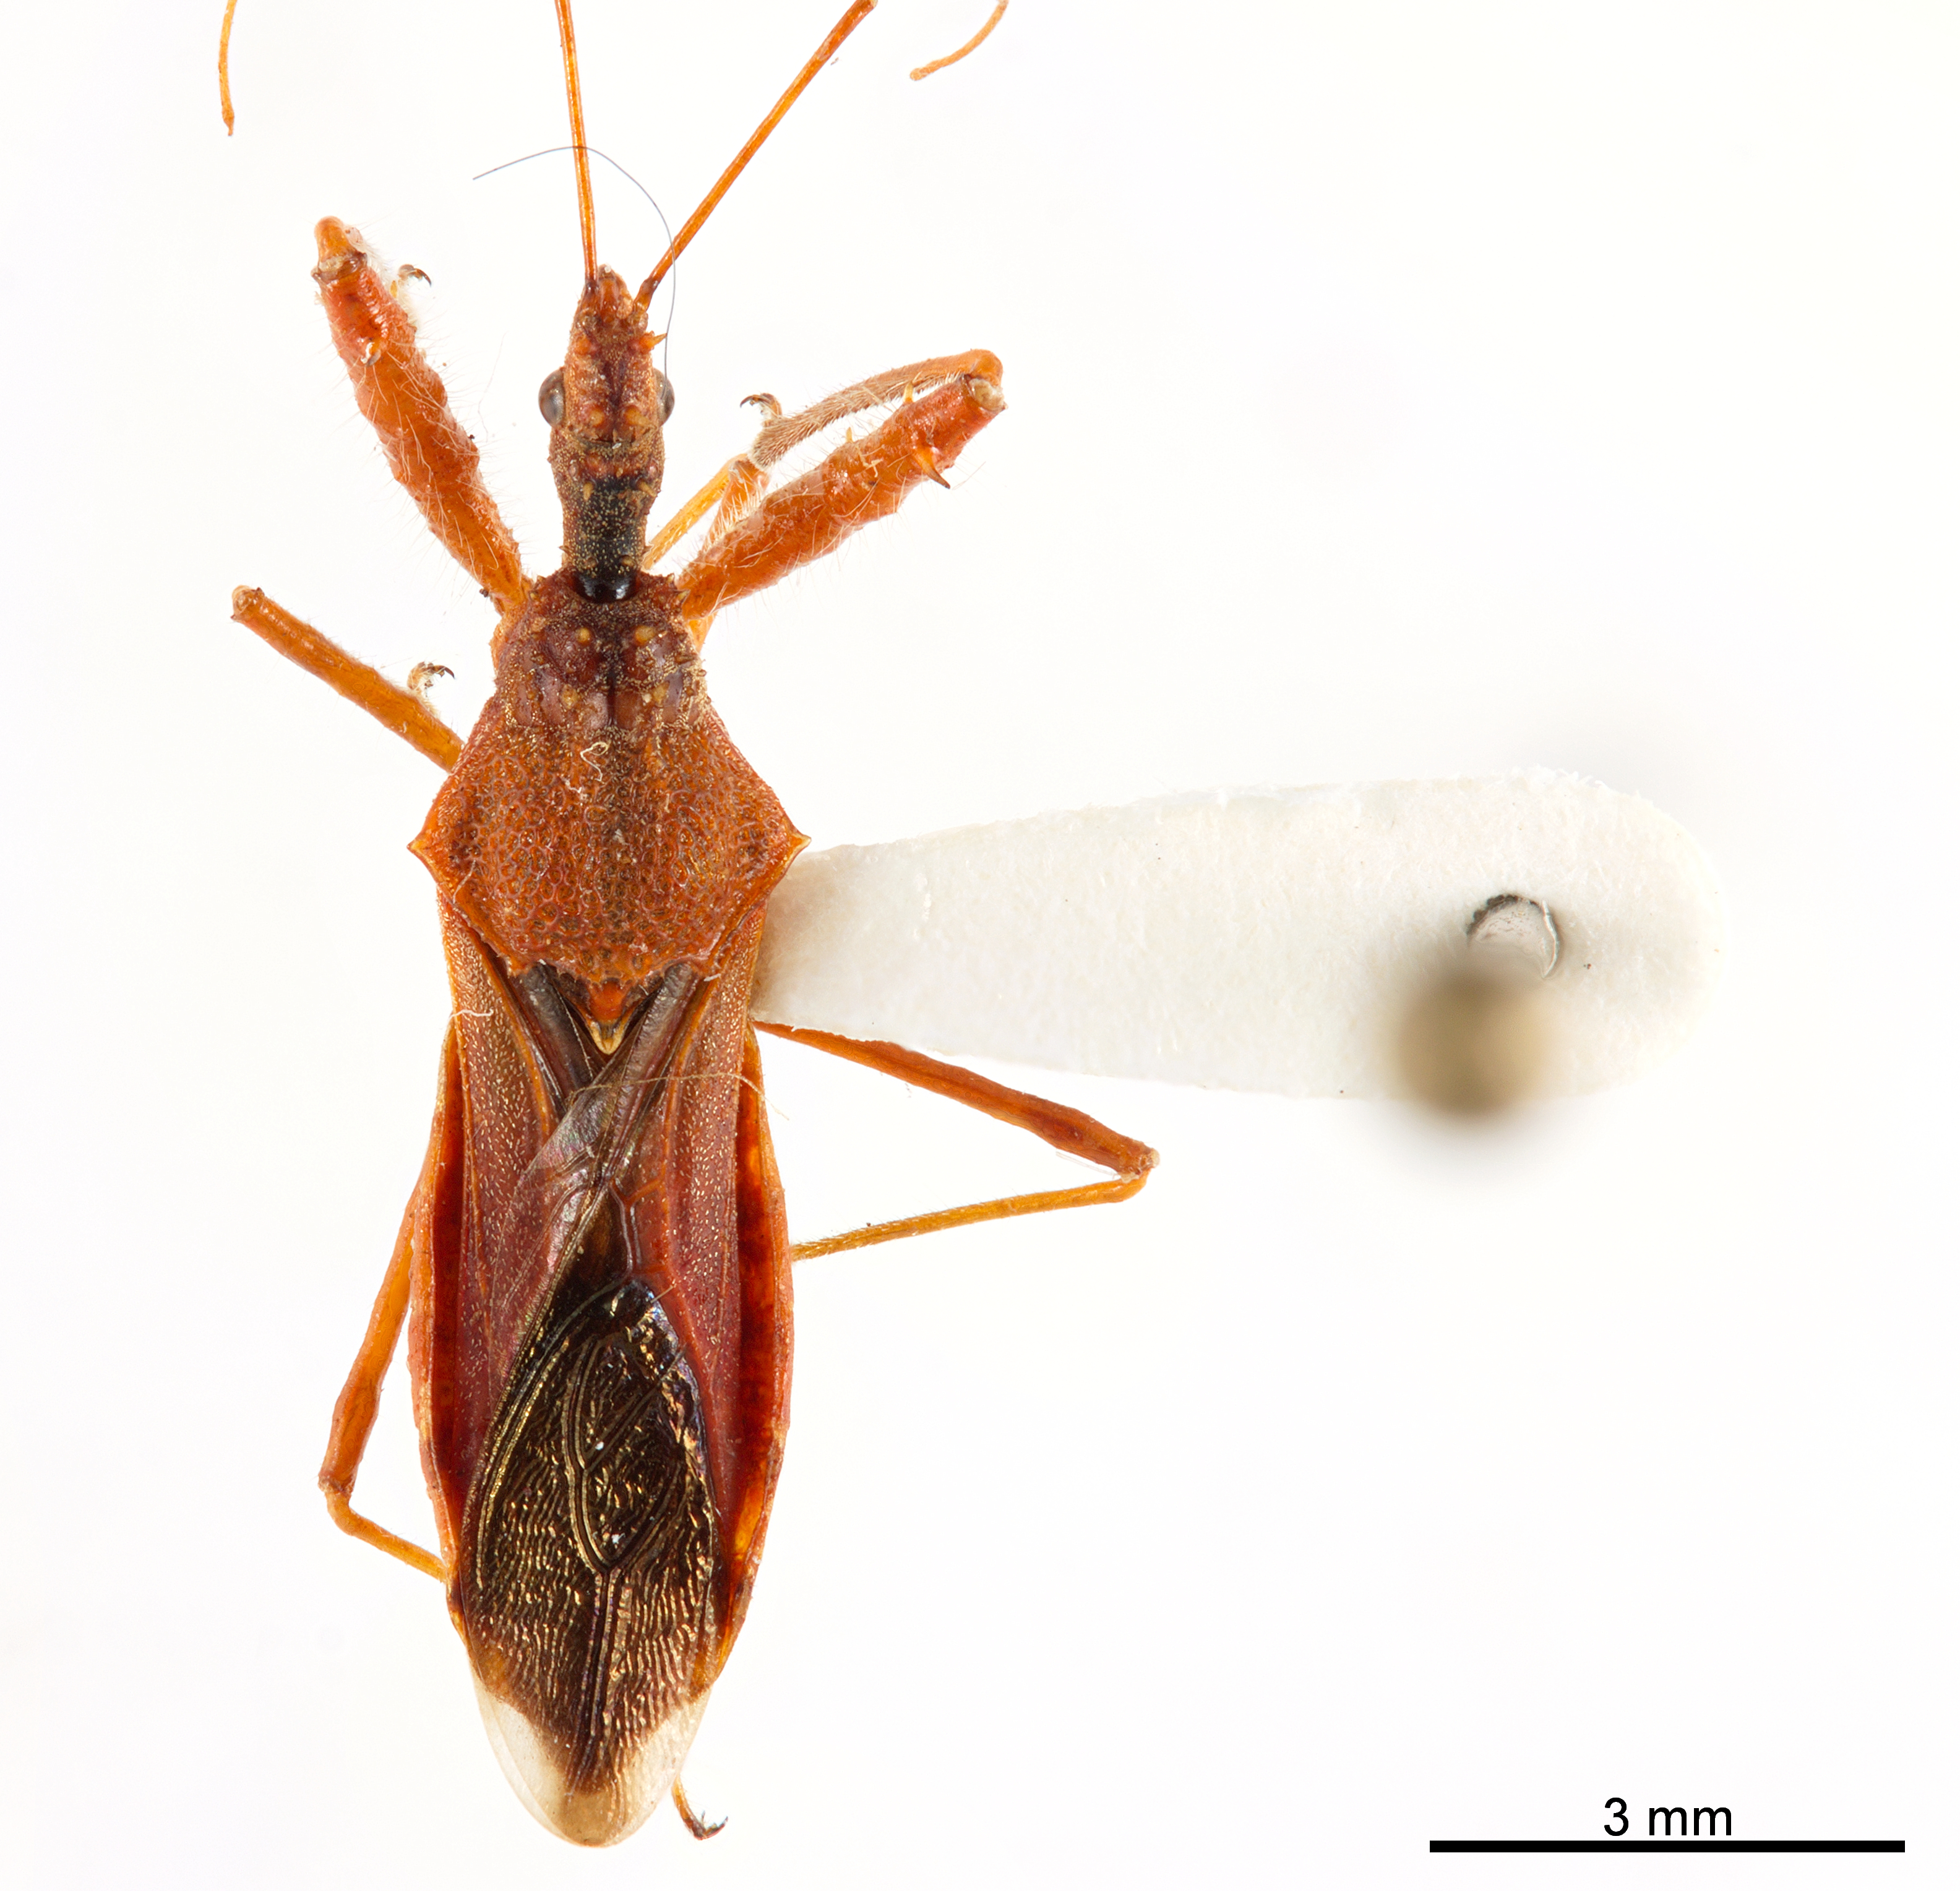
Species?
Scipinia horrida
